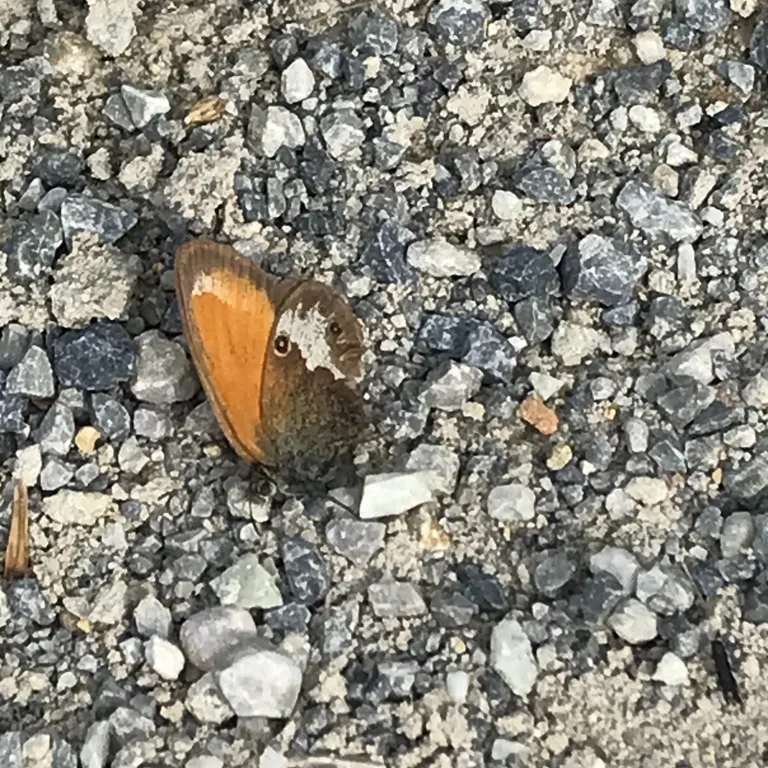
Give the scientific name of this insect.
Coenonympha arcania
